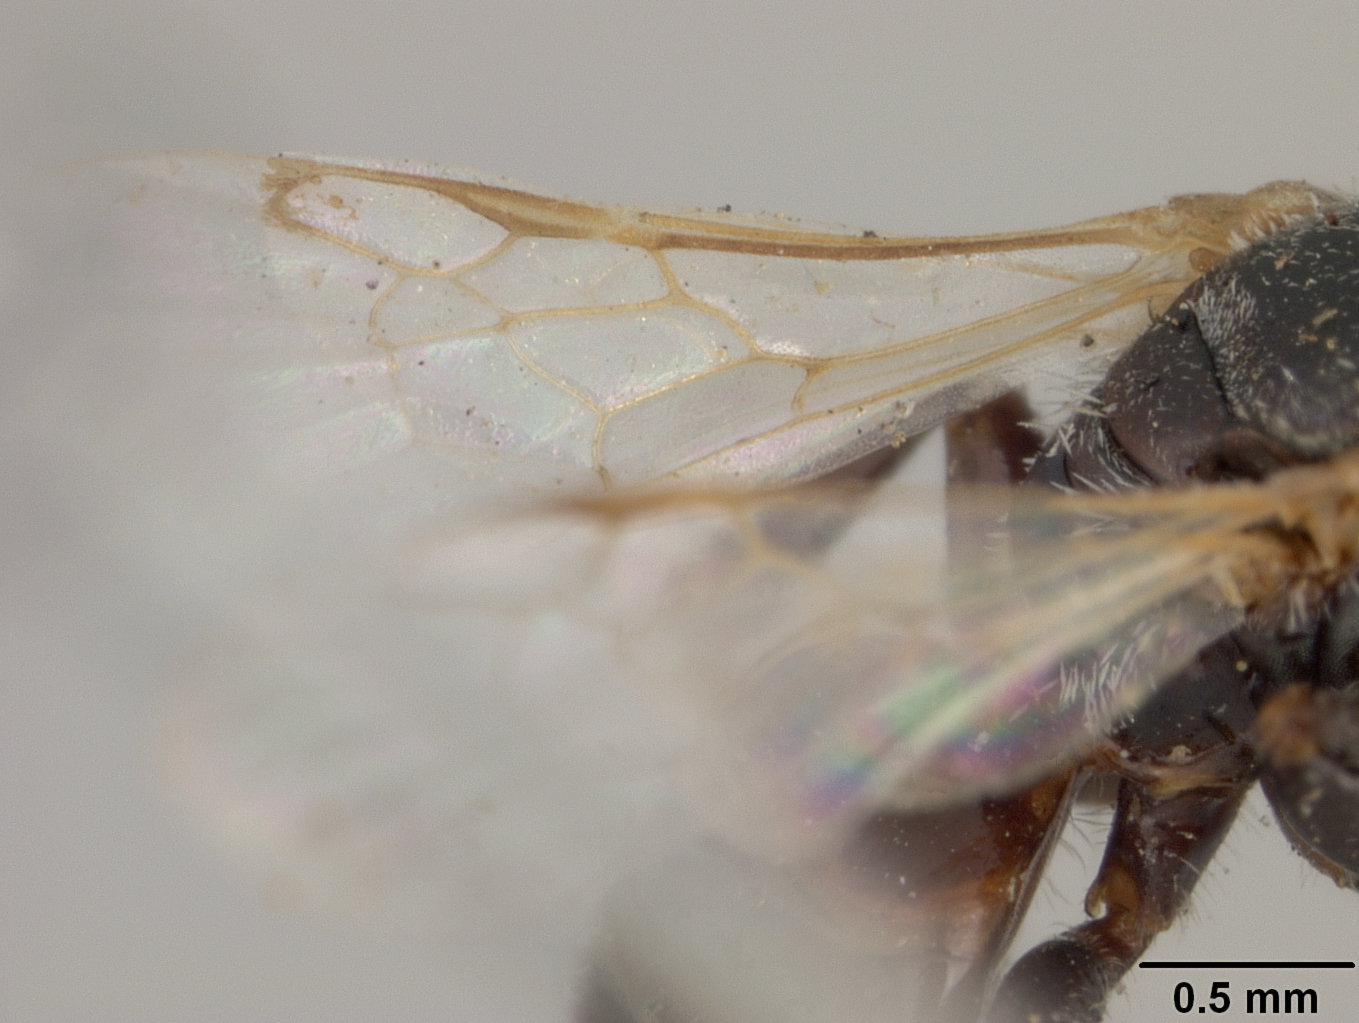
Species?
Perdita dinognatha
